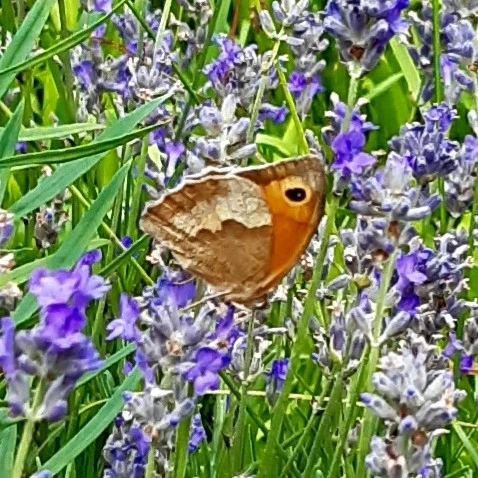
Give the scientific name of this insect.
Maniola jurtina
